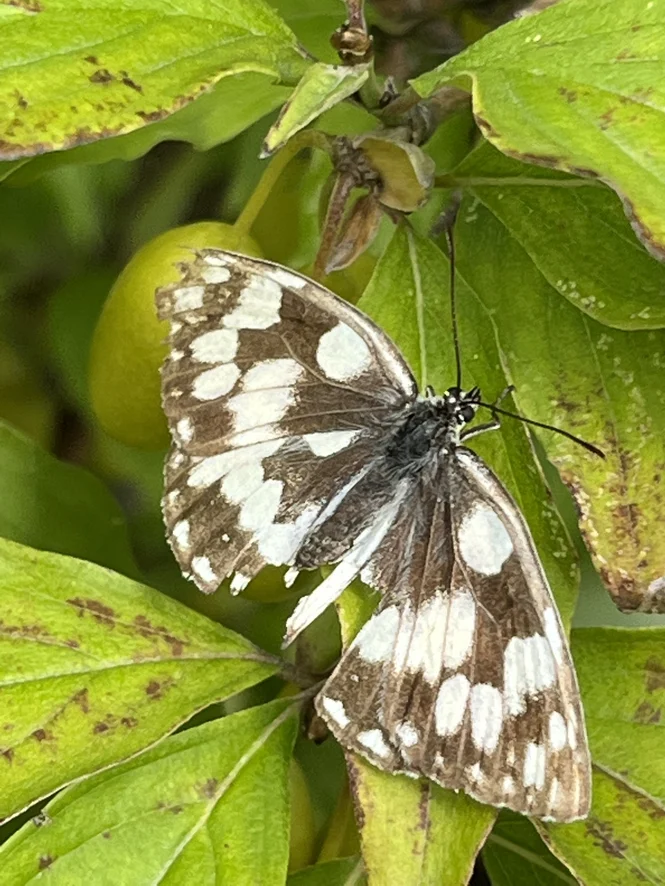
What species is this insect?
Melanargia galathea
